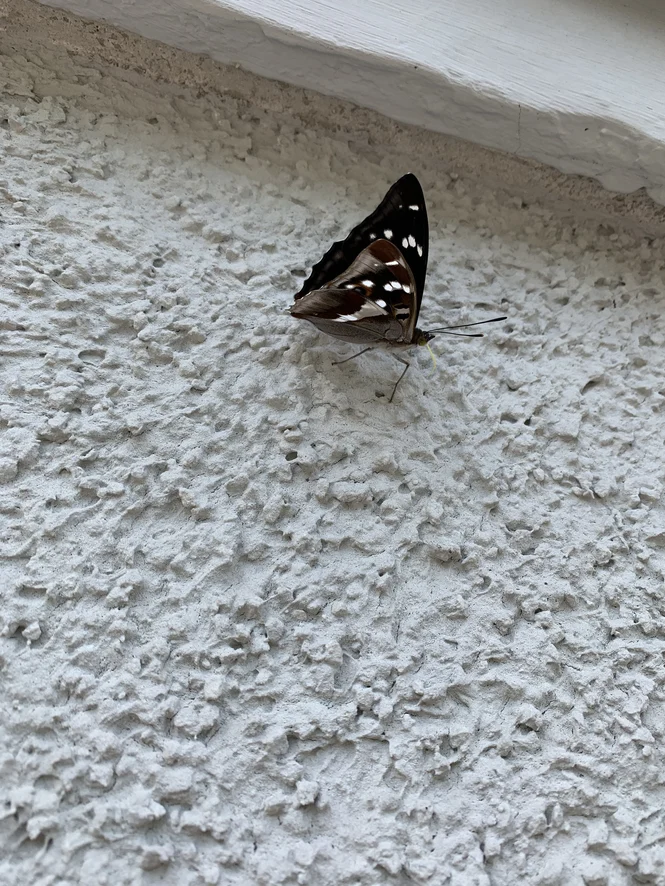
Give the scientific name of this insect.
Apatura iris
